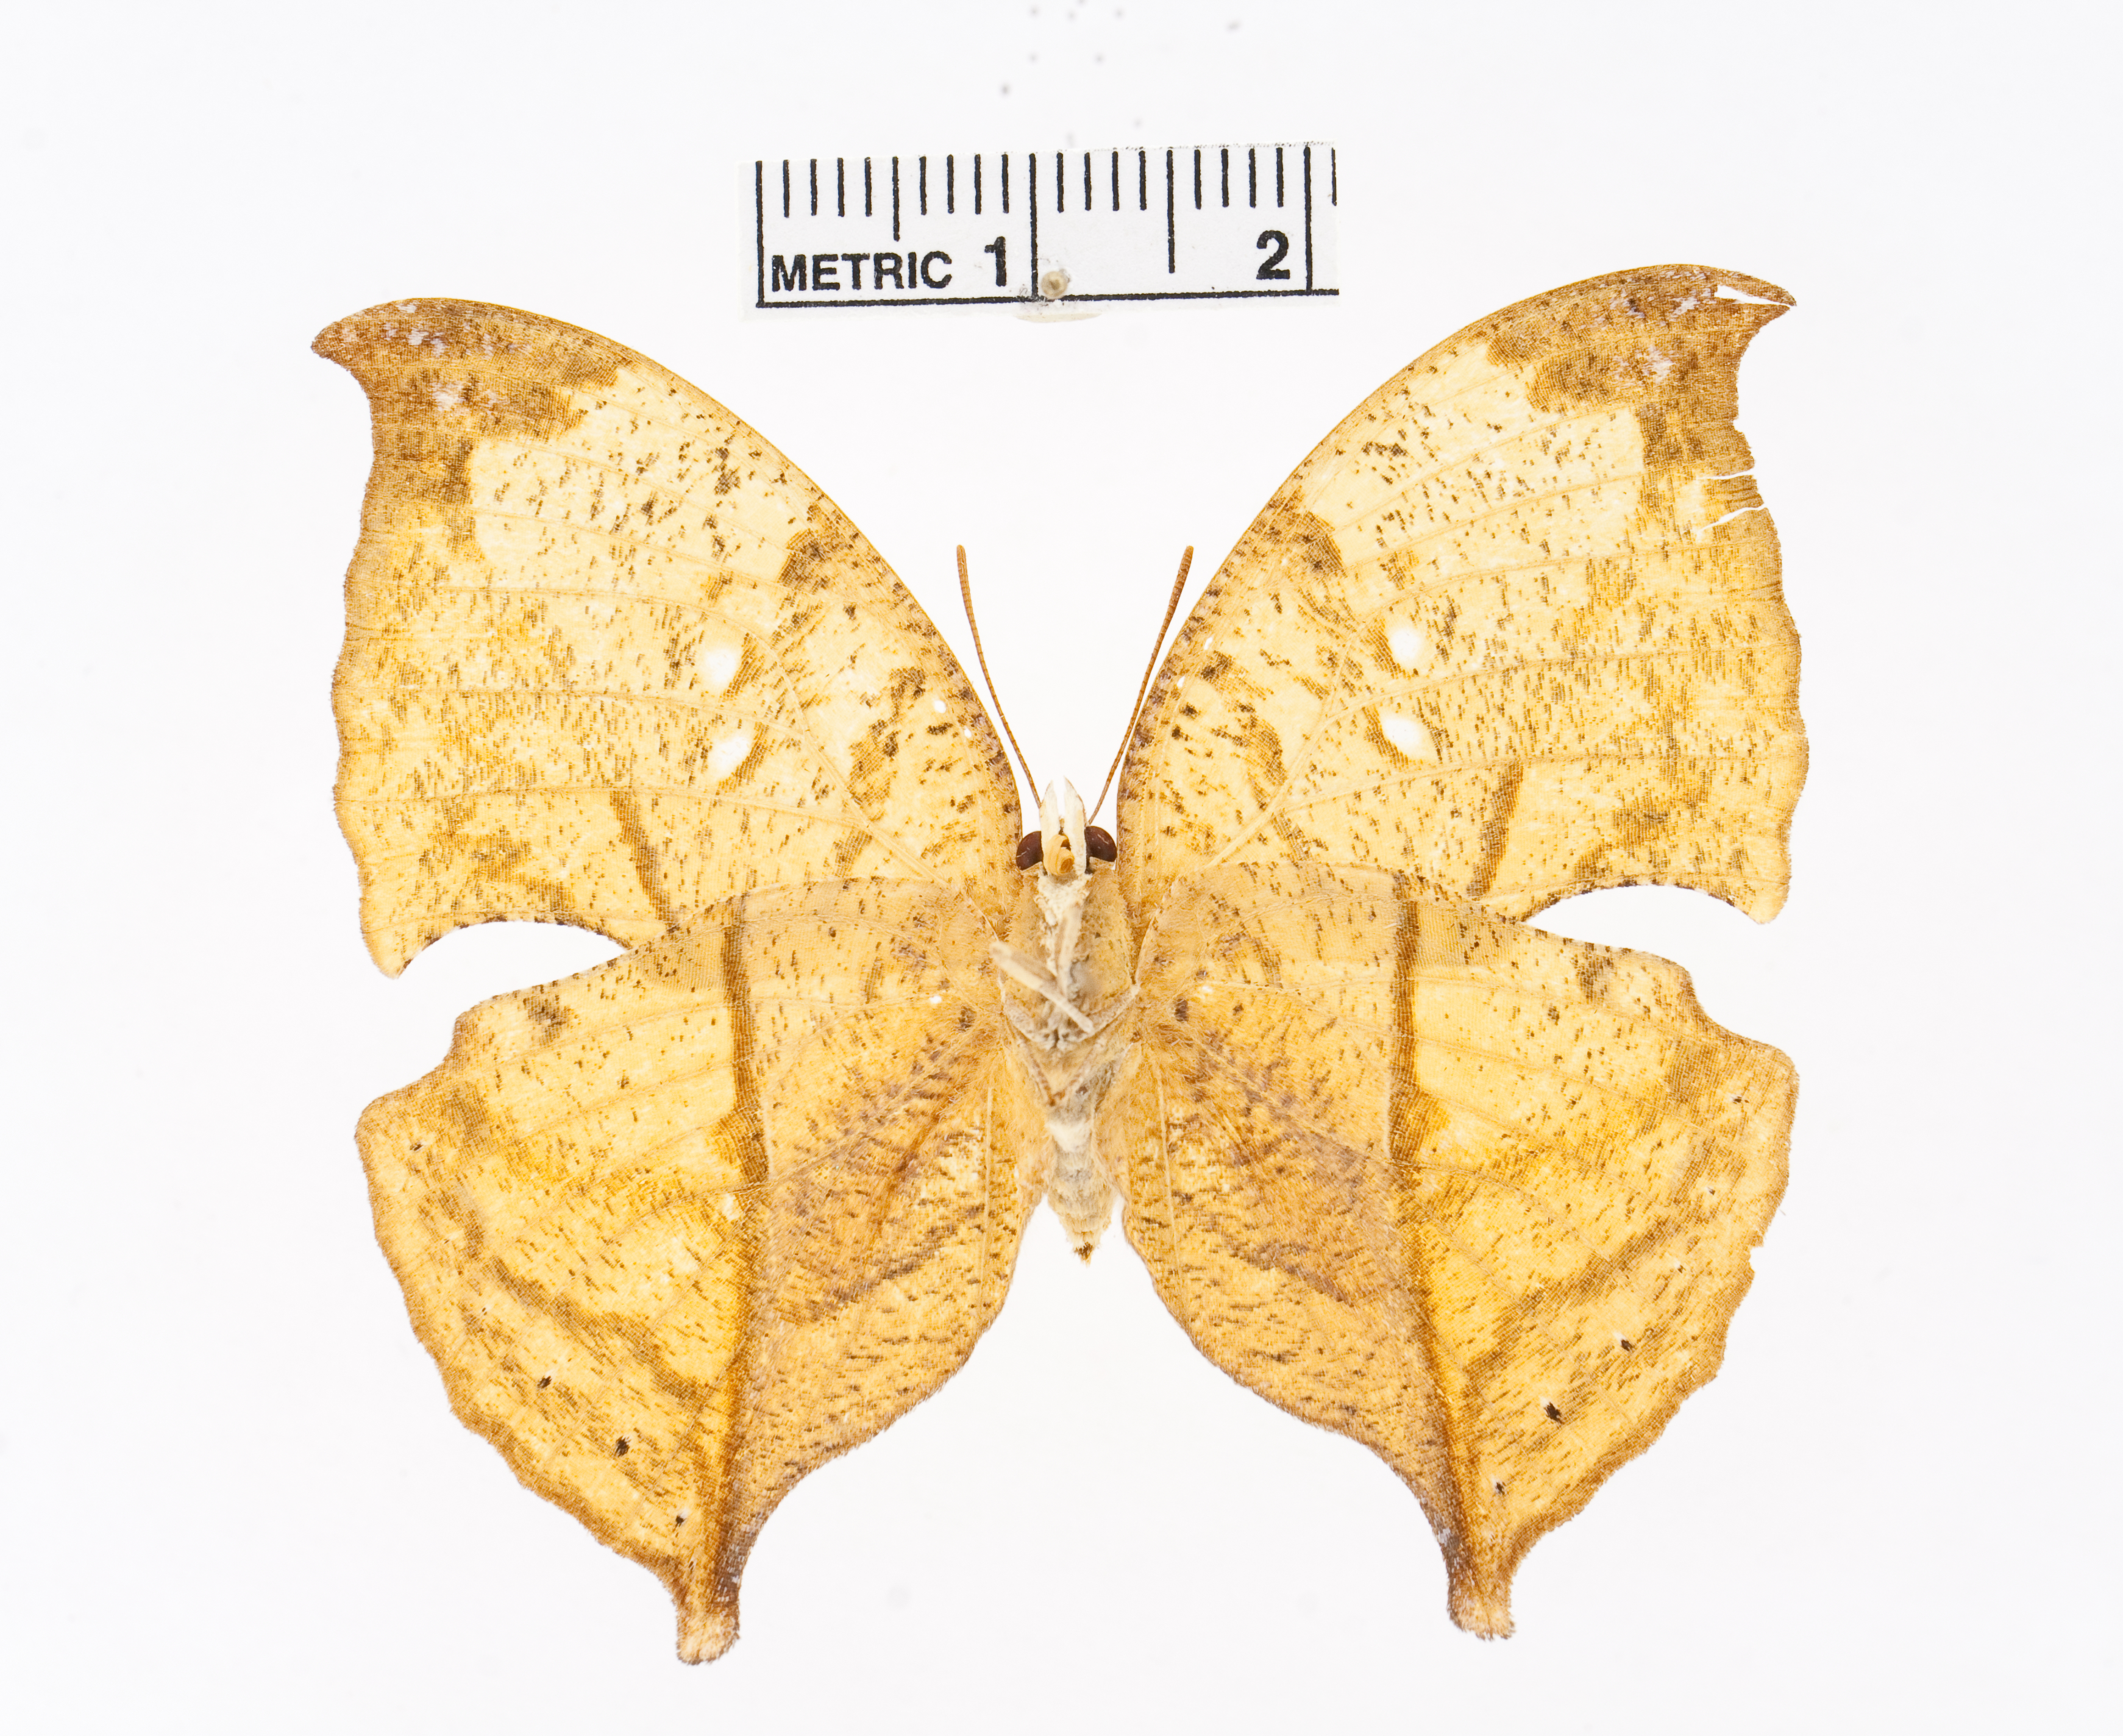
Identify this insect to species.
Zaretis ellops
